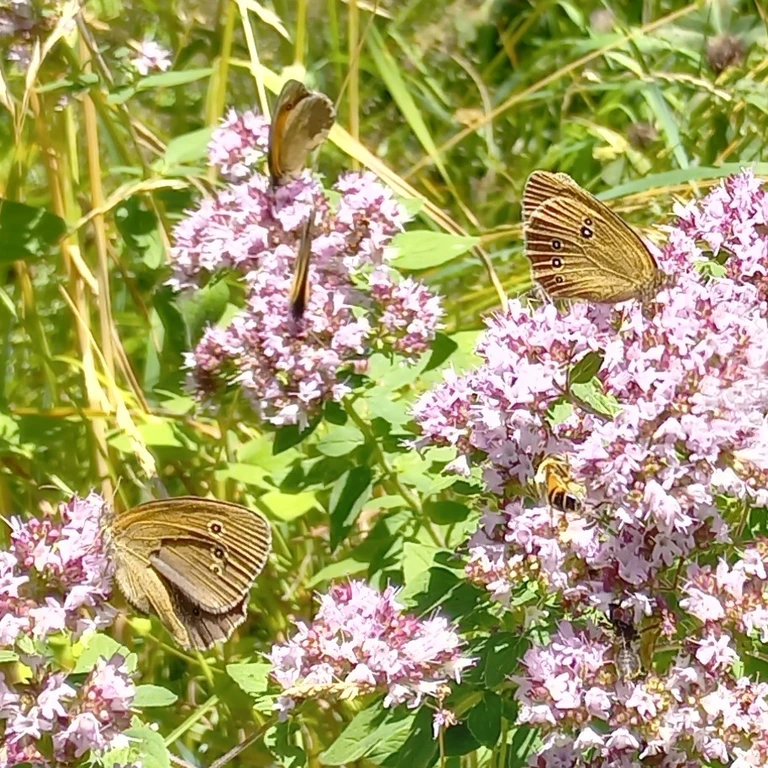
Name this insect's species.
Aphantopus hyperantus
